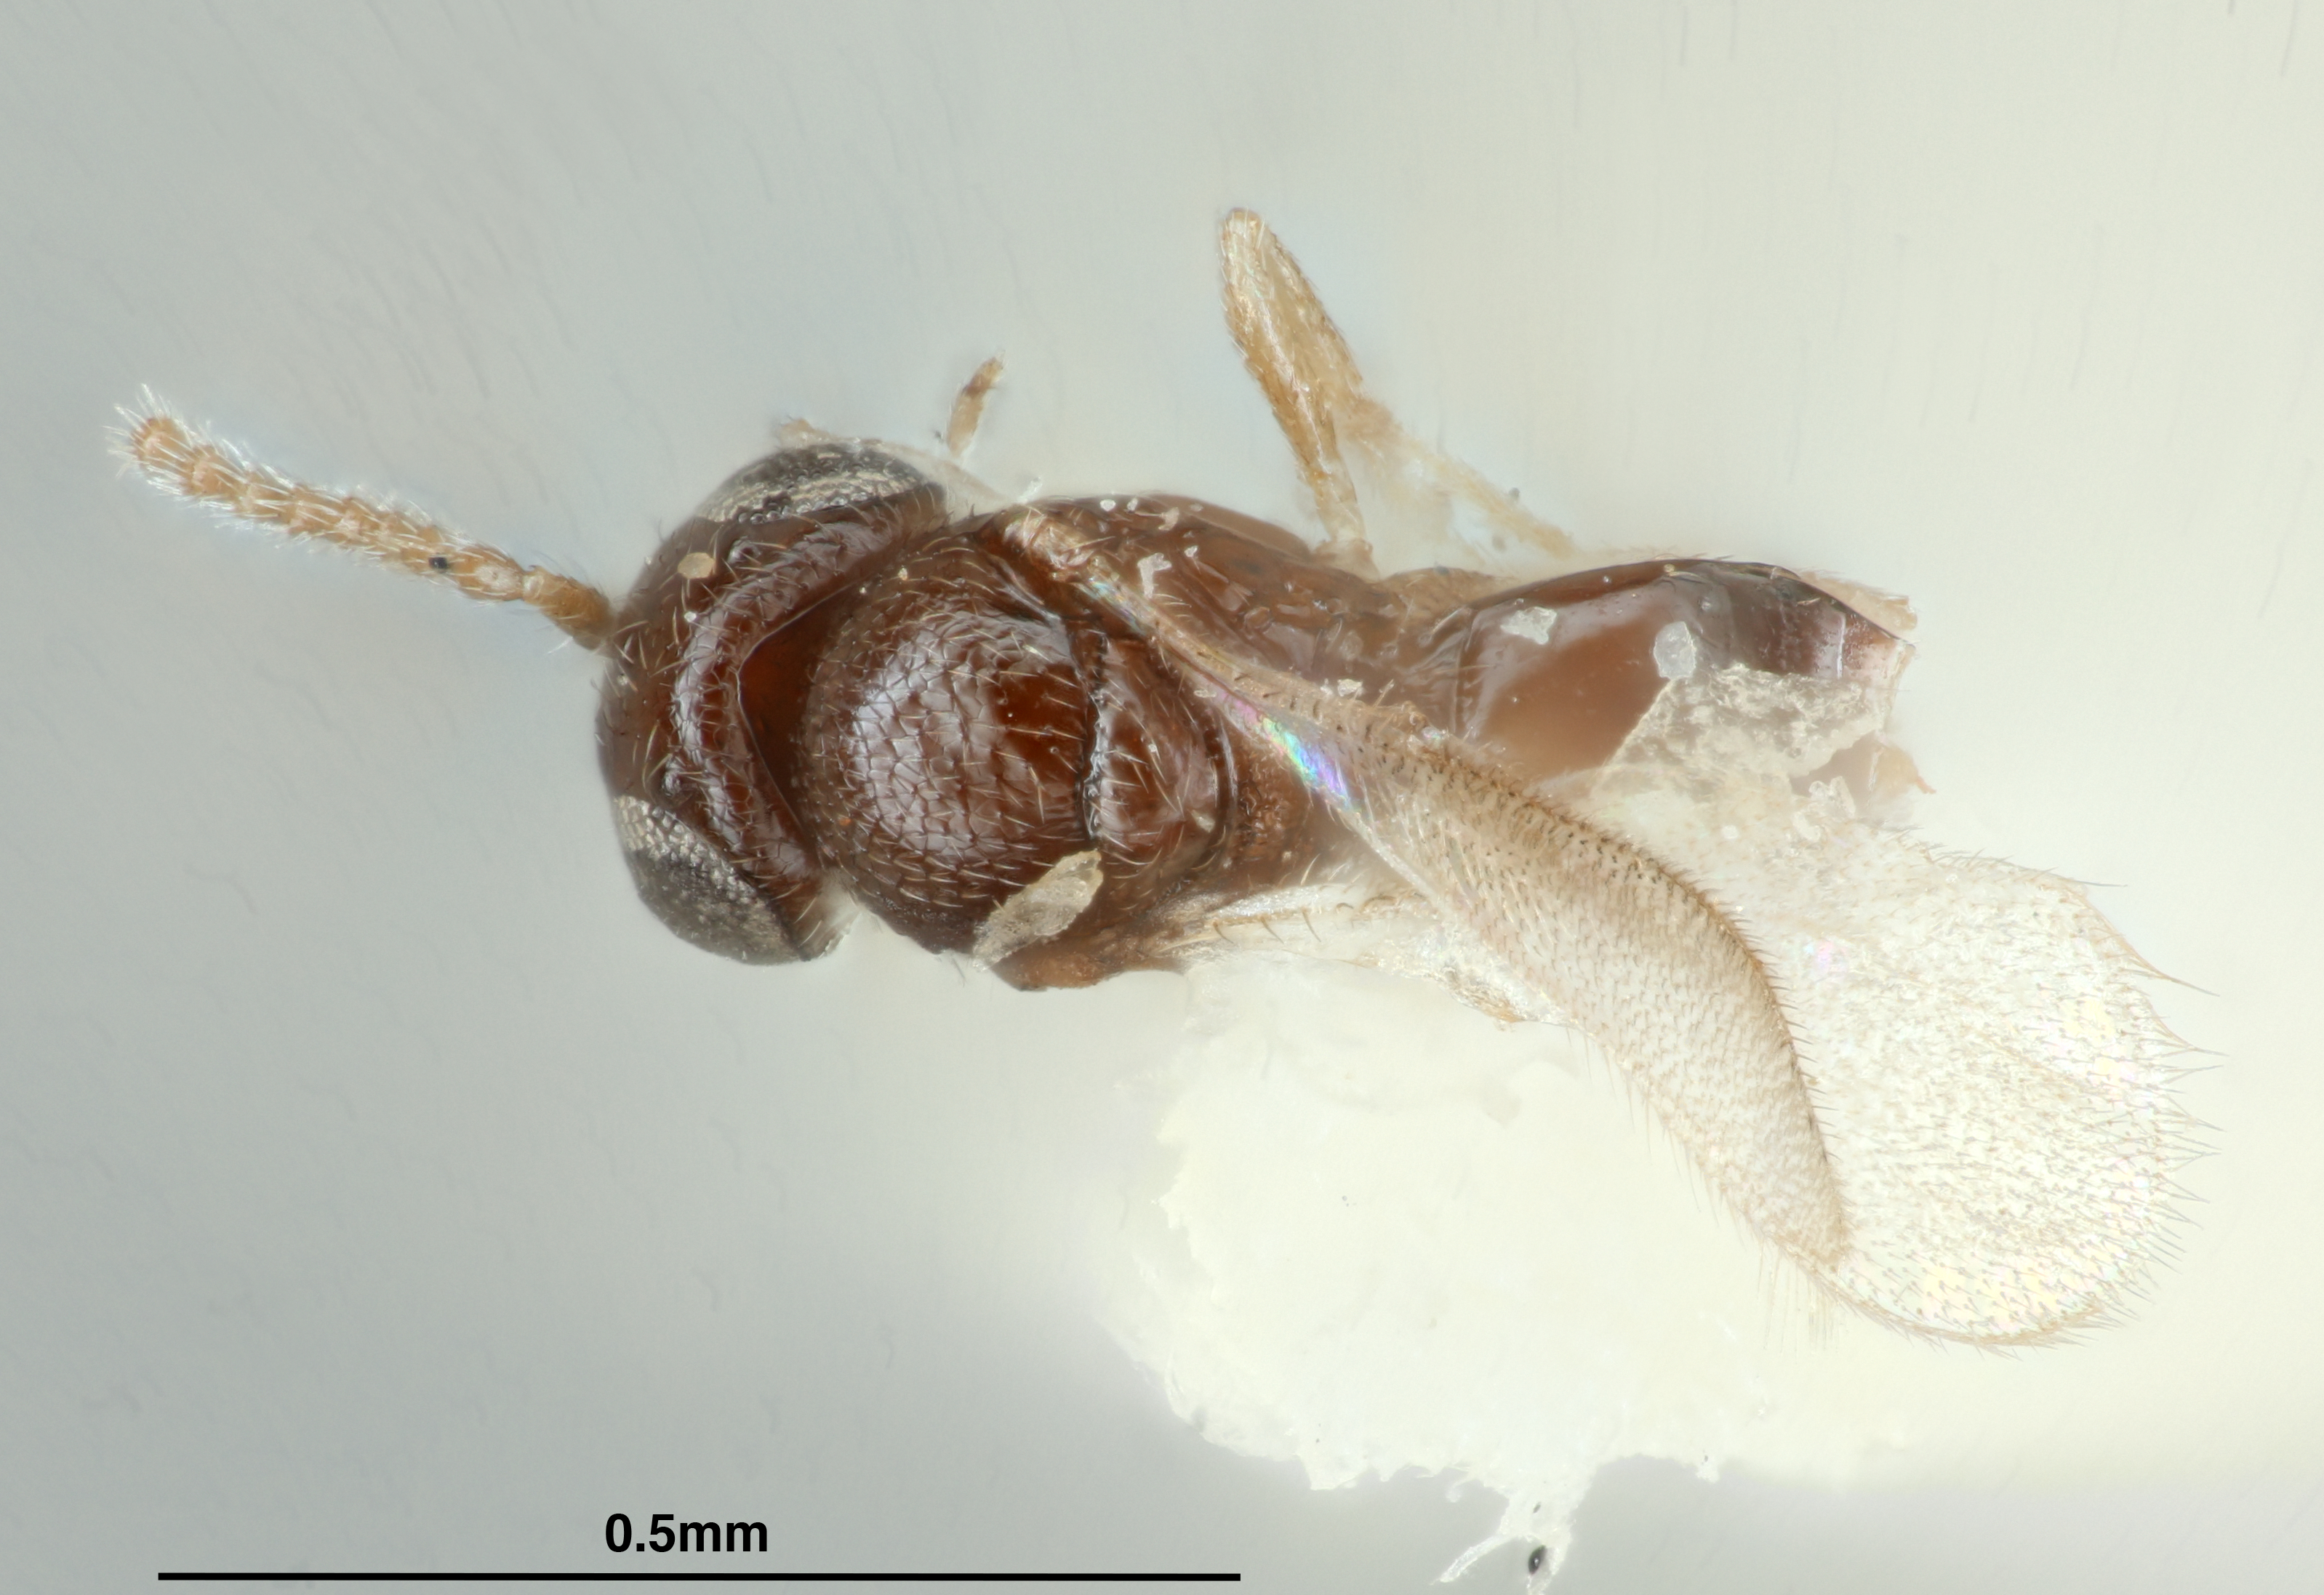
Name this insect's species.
Telenomus lobatus
